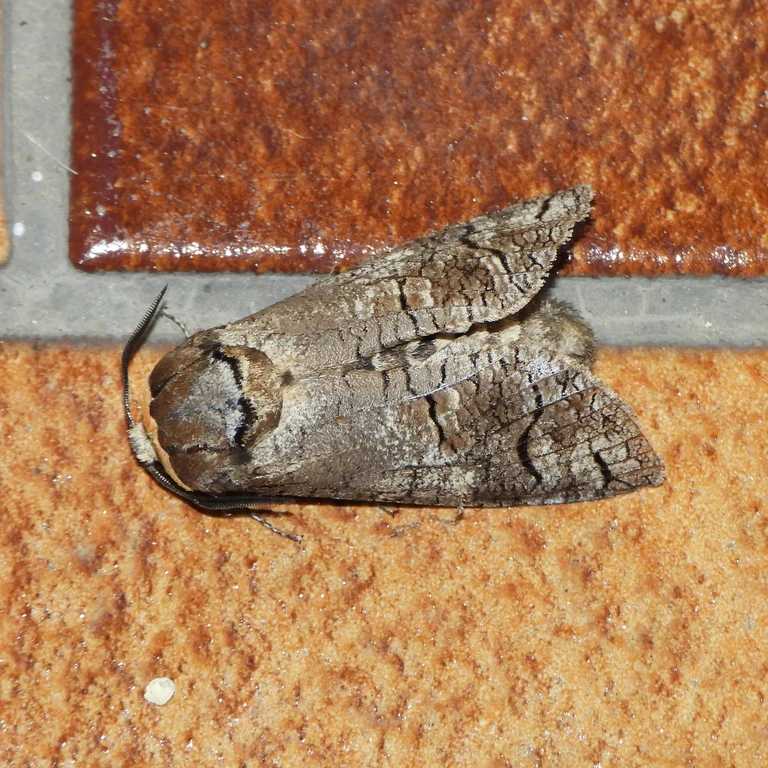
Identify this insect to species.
Cossus cossus
